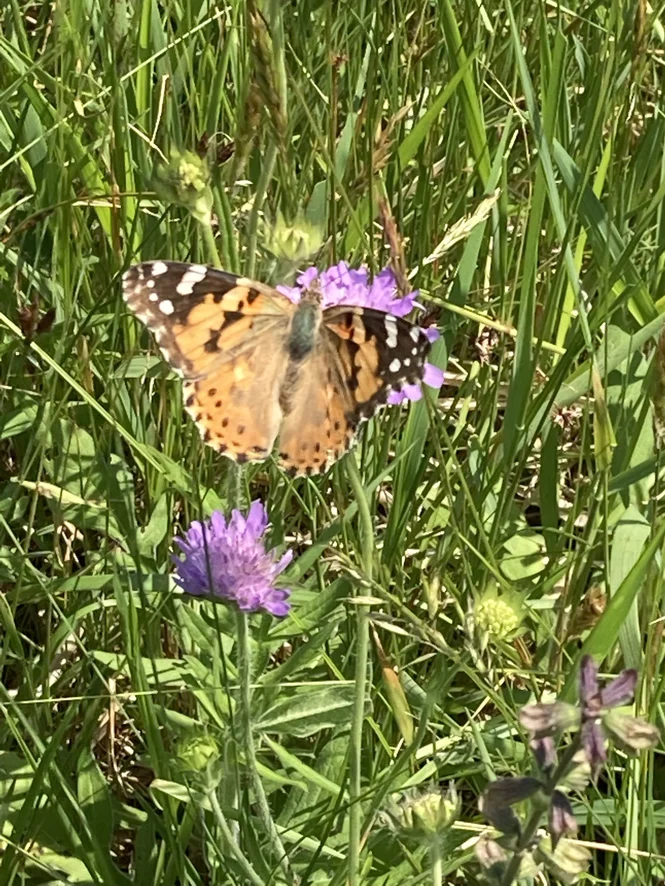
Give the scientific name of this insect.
Vanessa cardui
